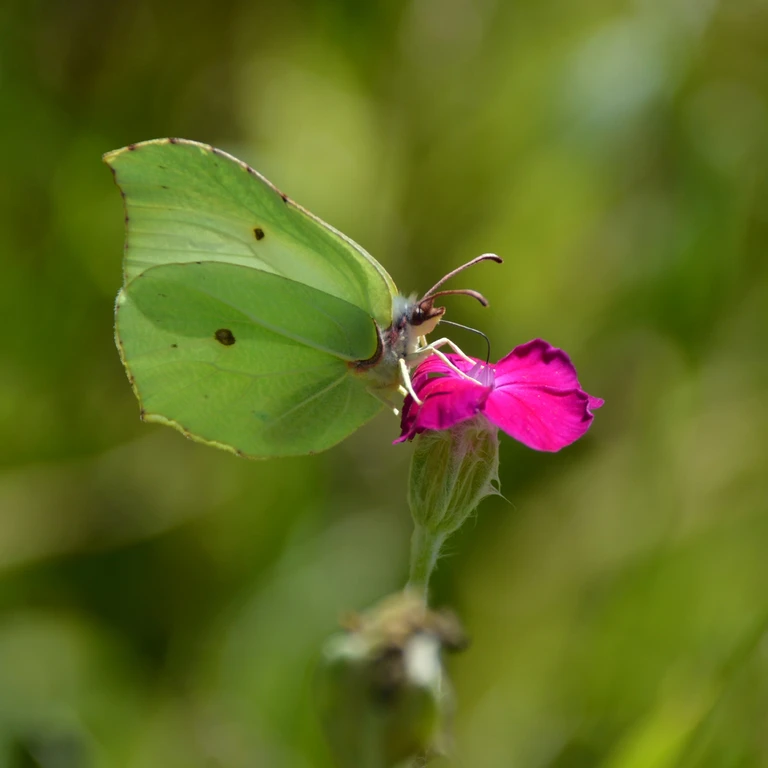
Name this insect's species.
Gonepteryx rhamni
